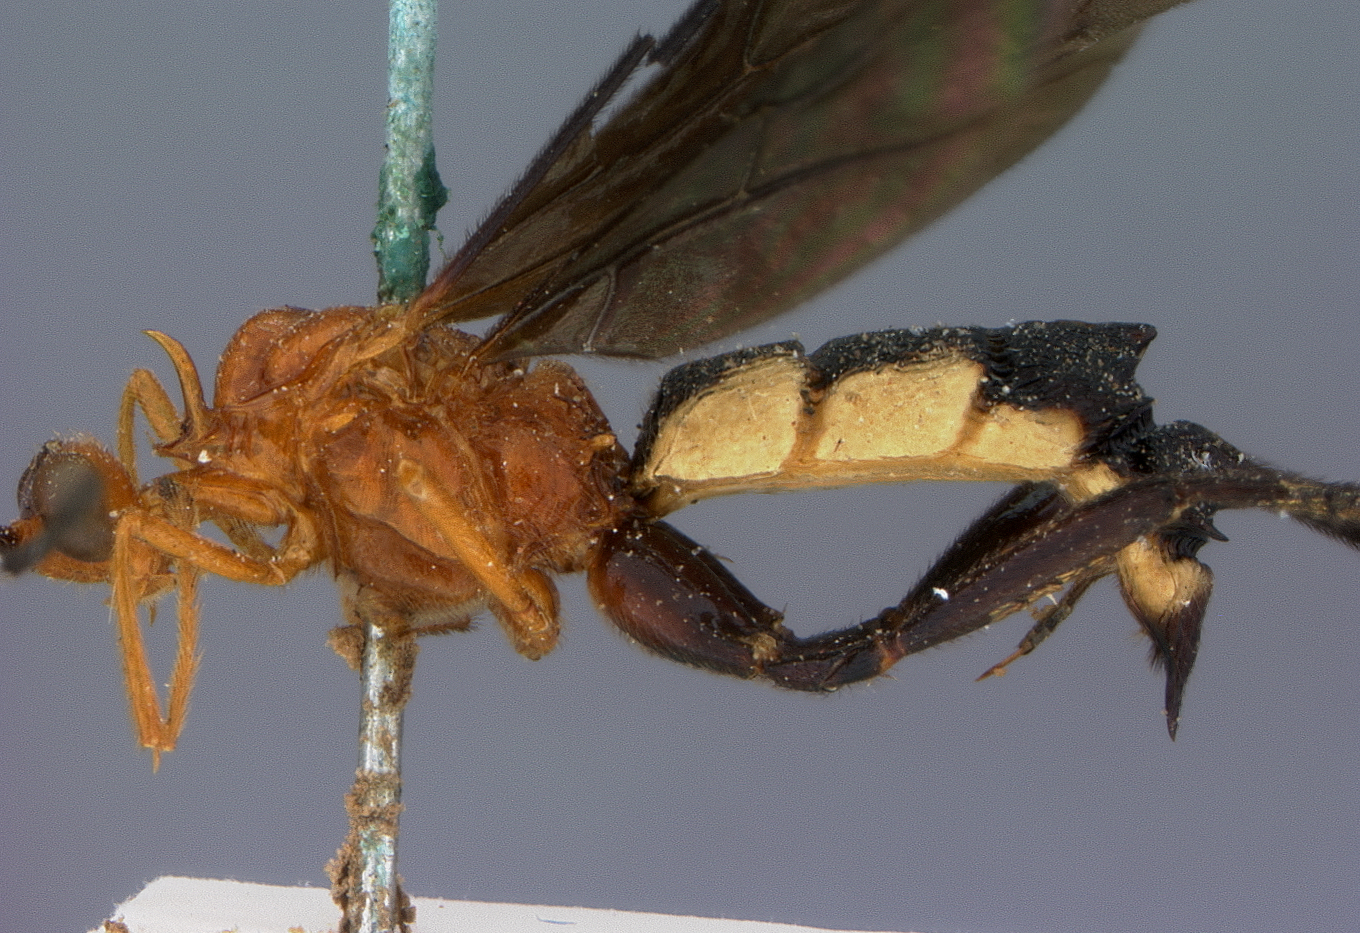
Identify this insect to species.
Spinaria triangulifera
